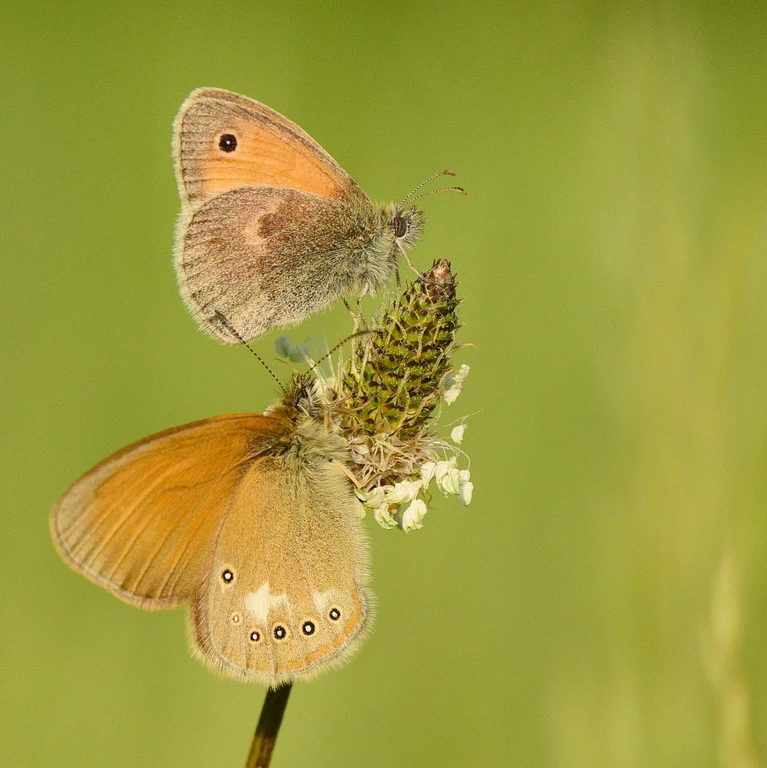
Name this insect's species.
Coenonympha glycerion (also Coenonympha iphis)
